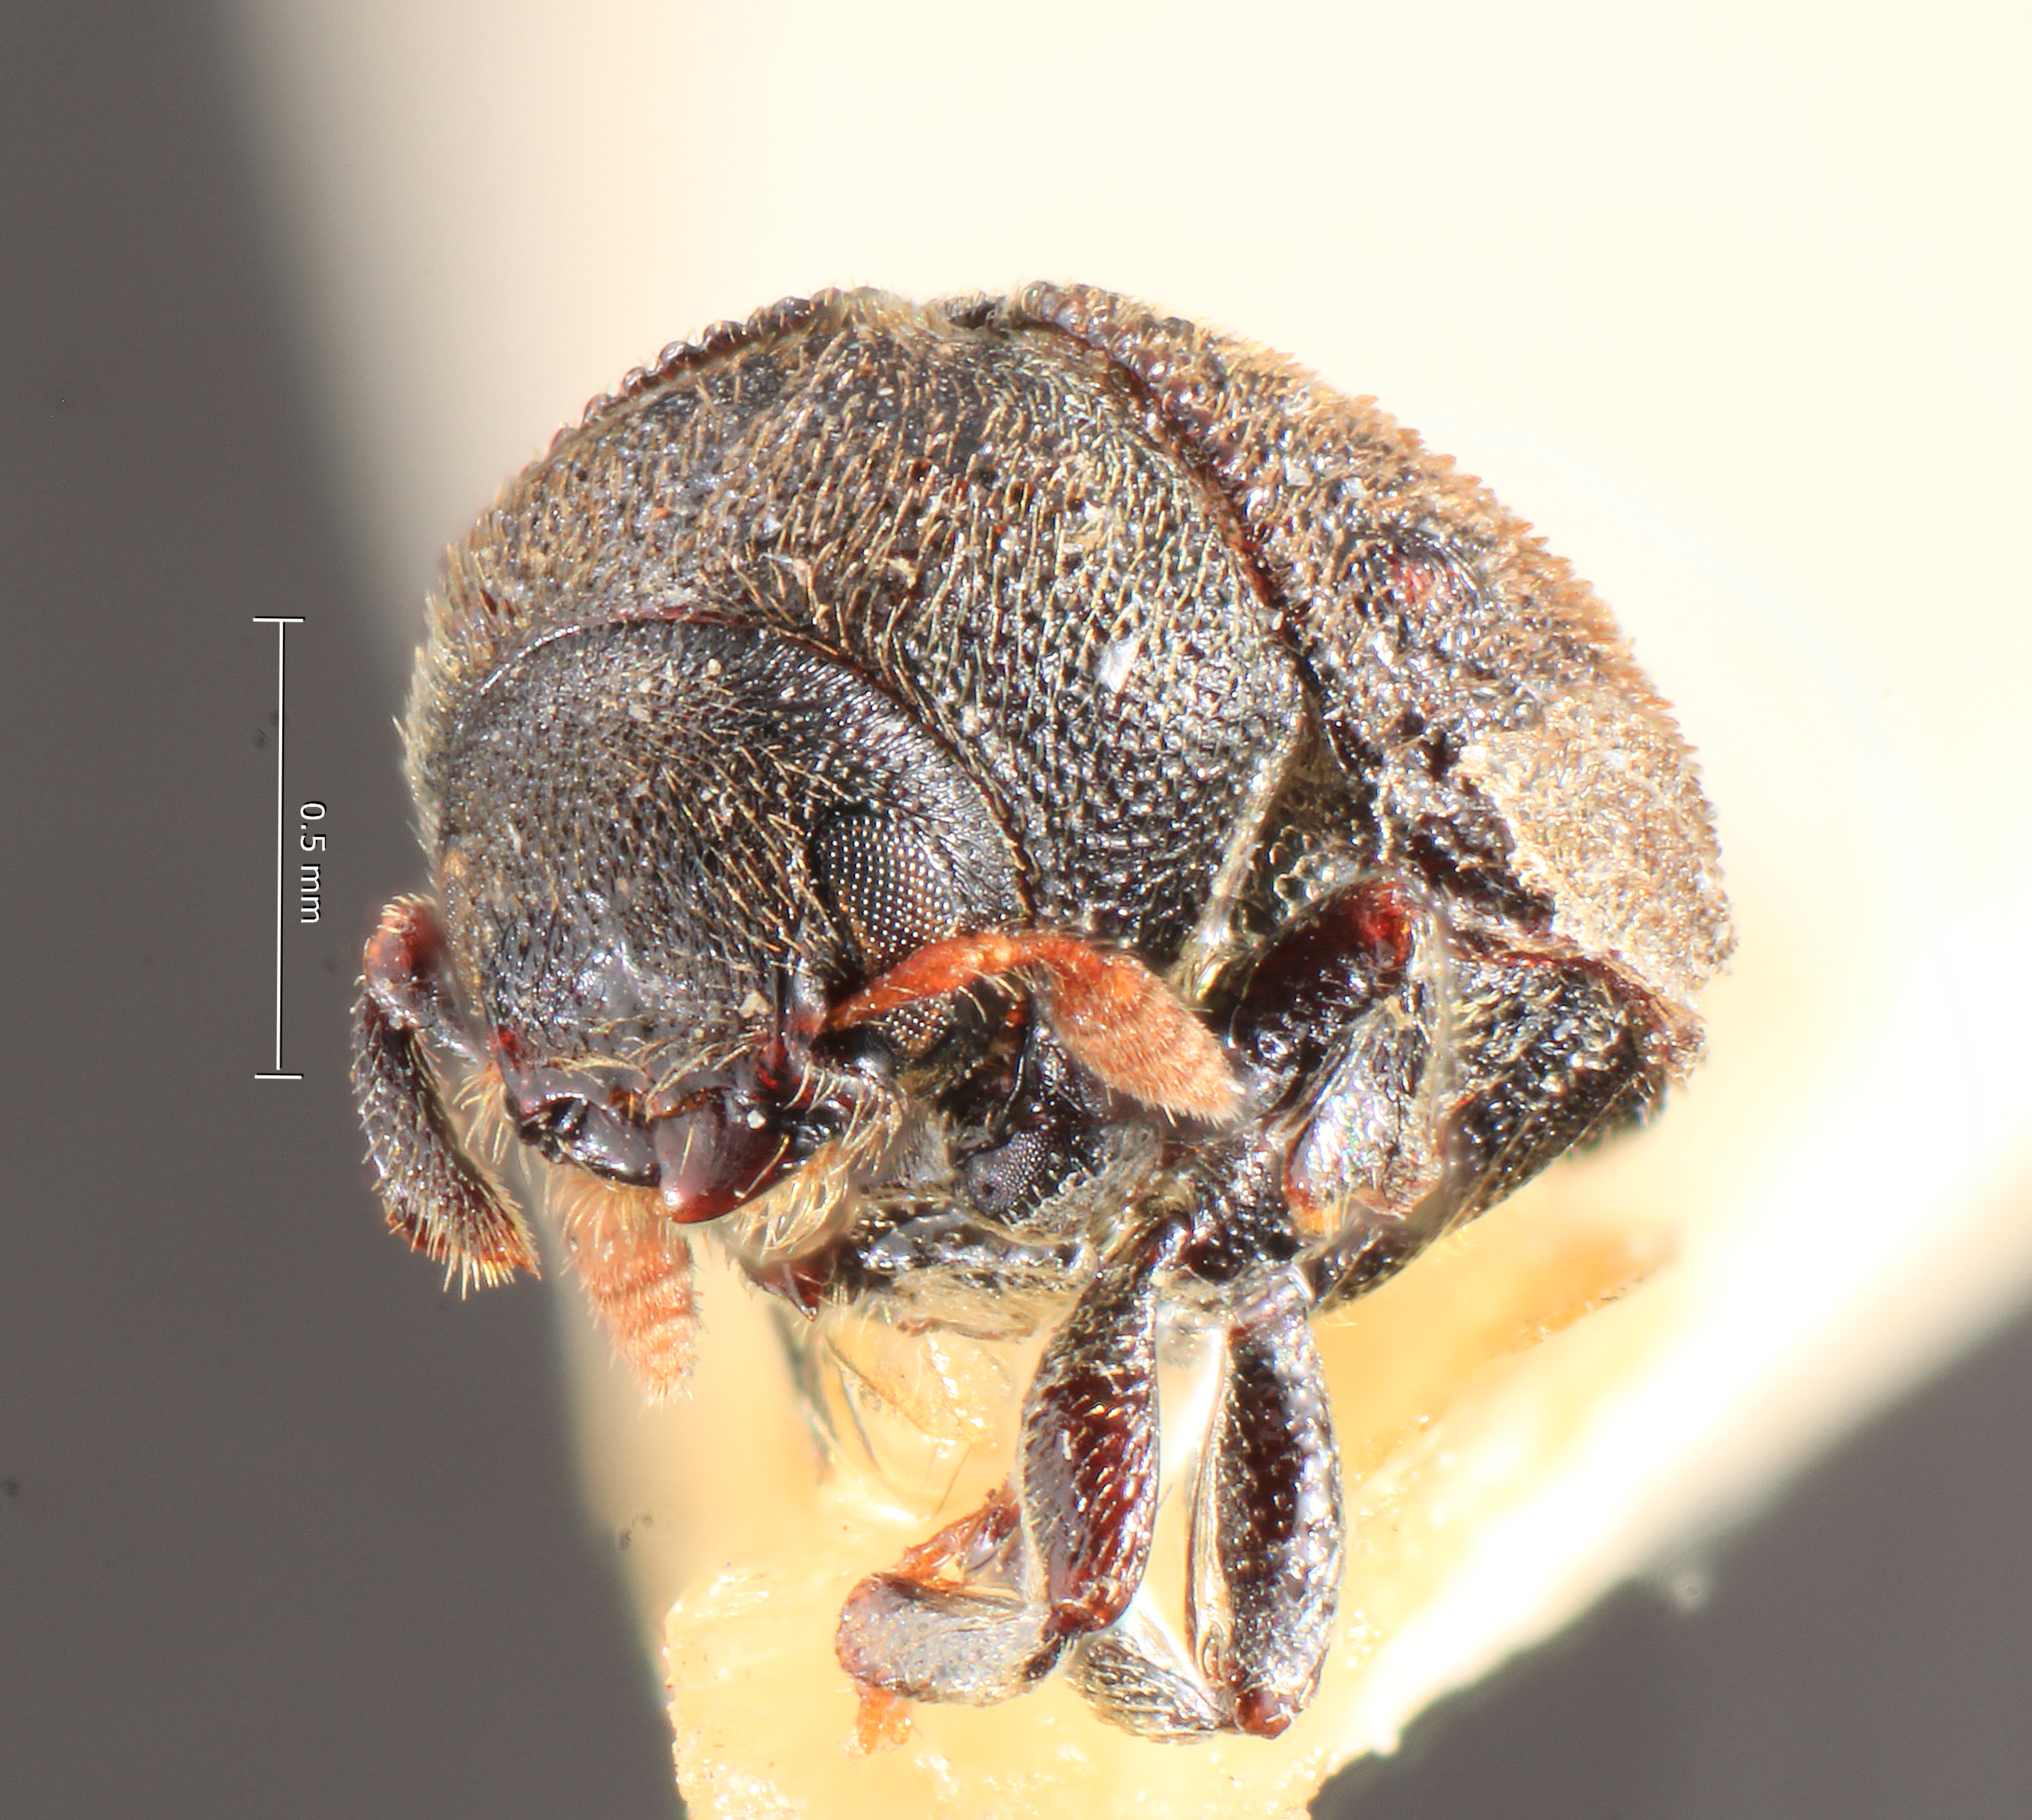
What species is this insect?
Hylesinus mandshuricus
